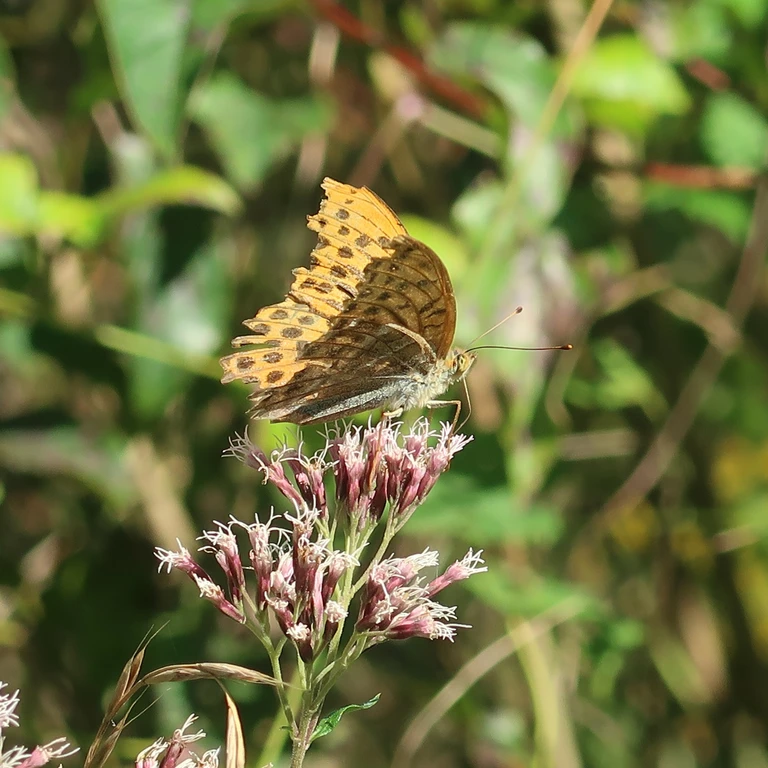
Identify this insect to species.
Argynnis paphia
